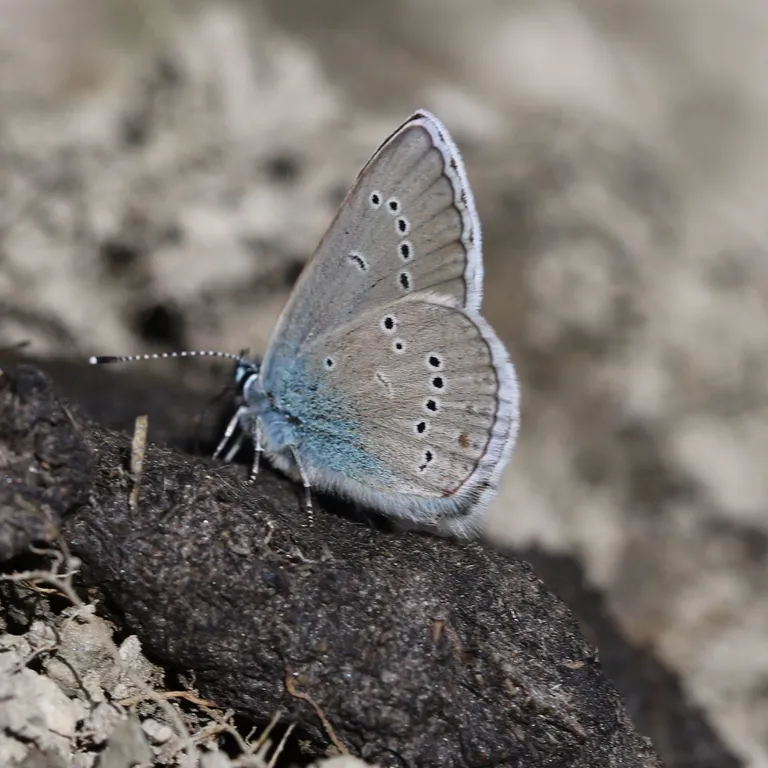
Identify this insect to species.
Cyaniris semiargus
